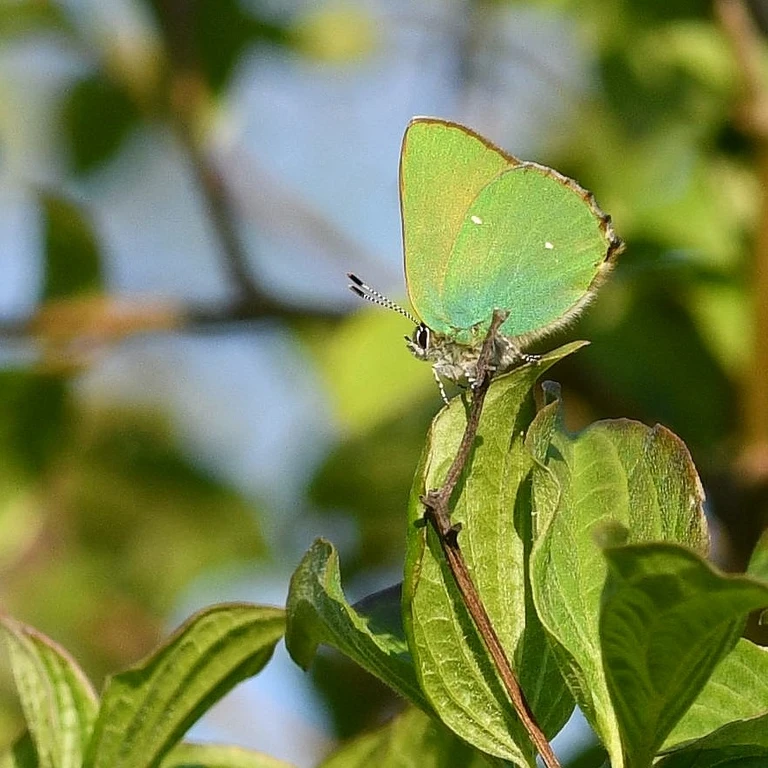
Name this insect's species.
Callophrys rubi
